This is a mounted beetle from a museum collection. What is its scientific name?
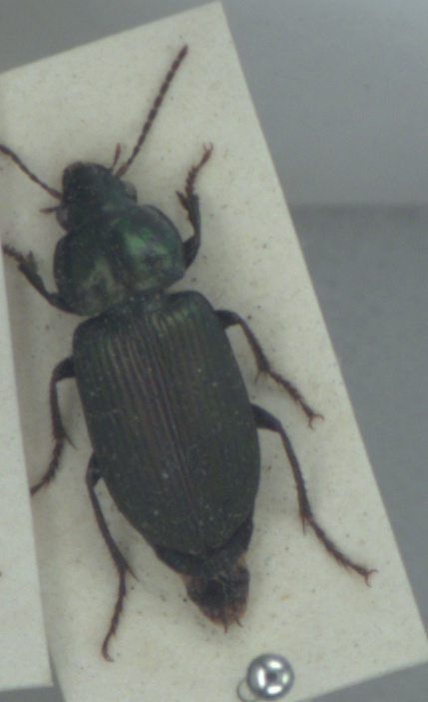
Anisodactylus poeciloides
